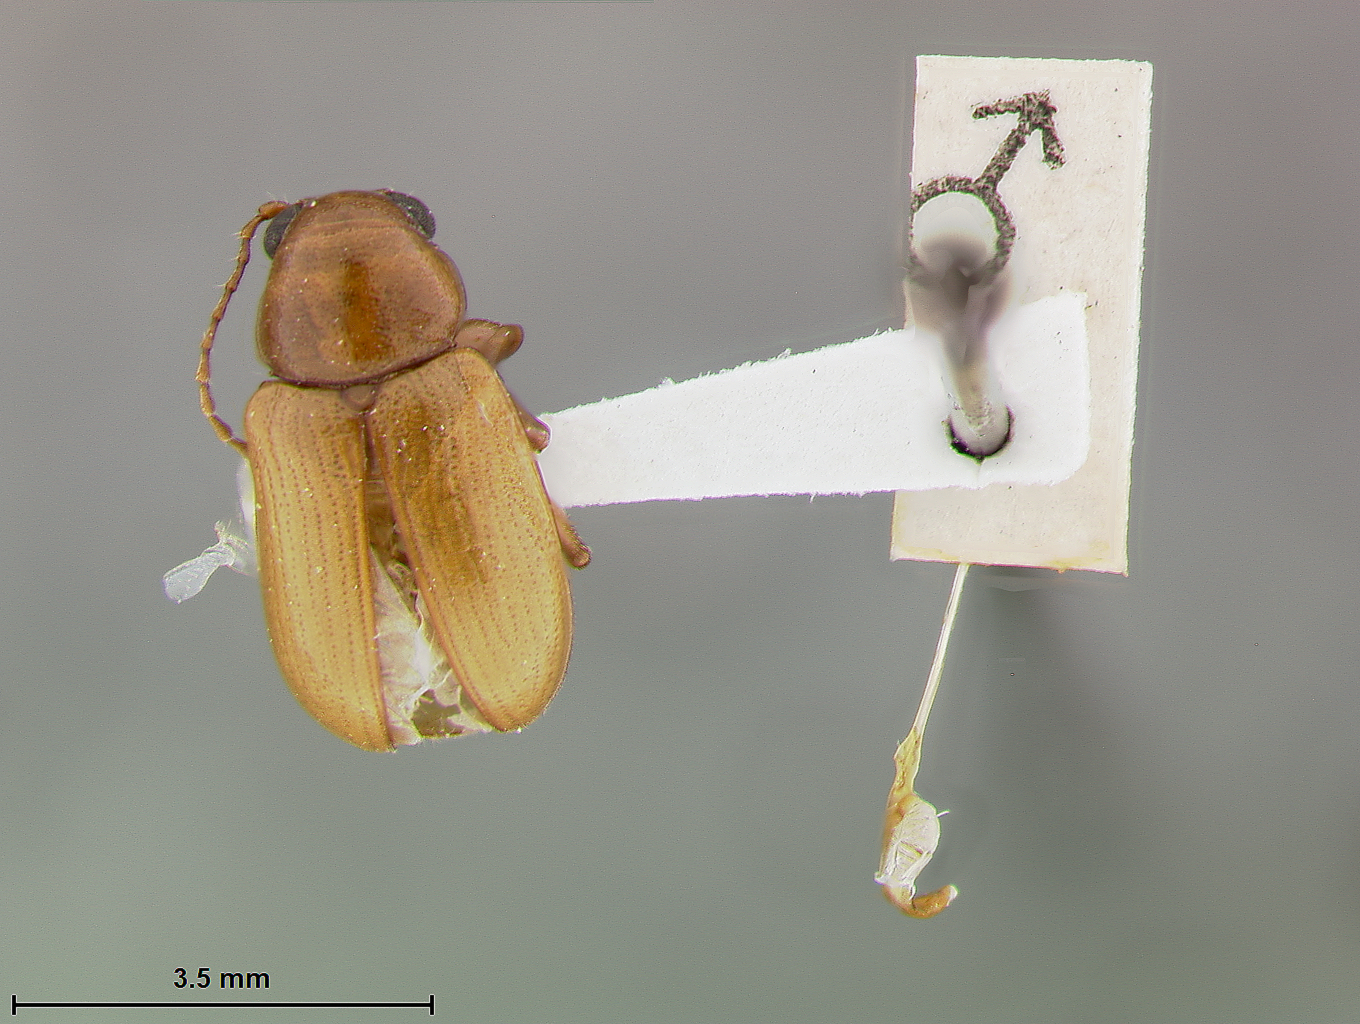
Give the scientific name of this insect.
Metachroma presidiense
